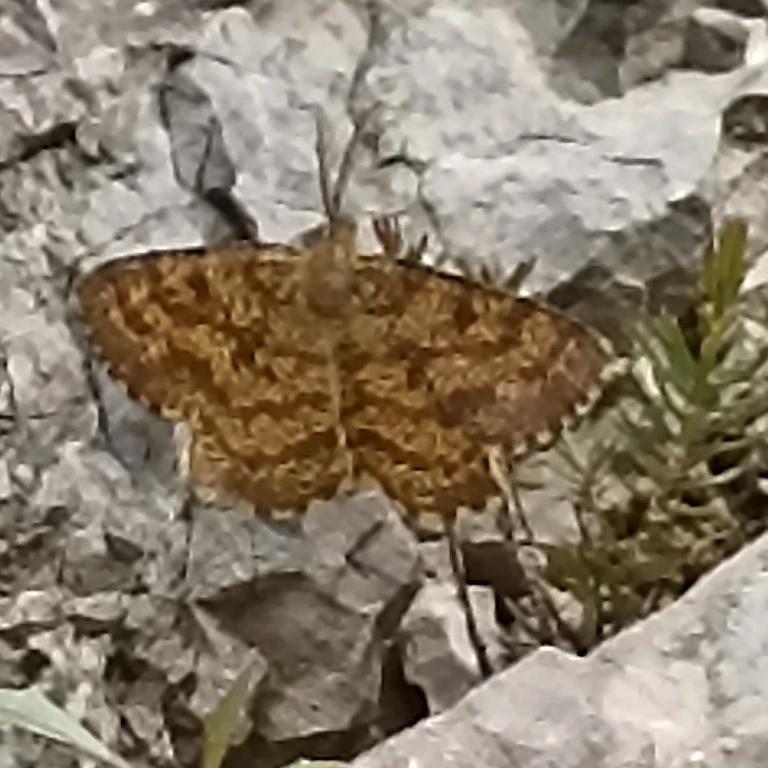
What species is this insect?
Ematurga atomaria
